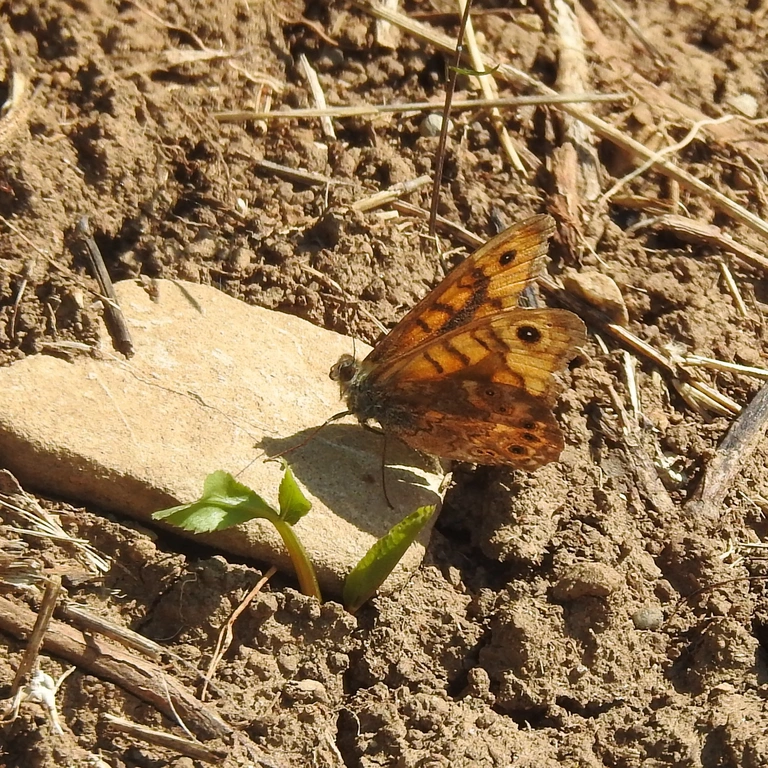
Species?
Lasiommata megera (also Pararge megera)
